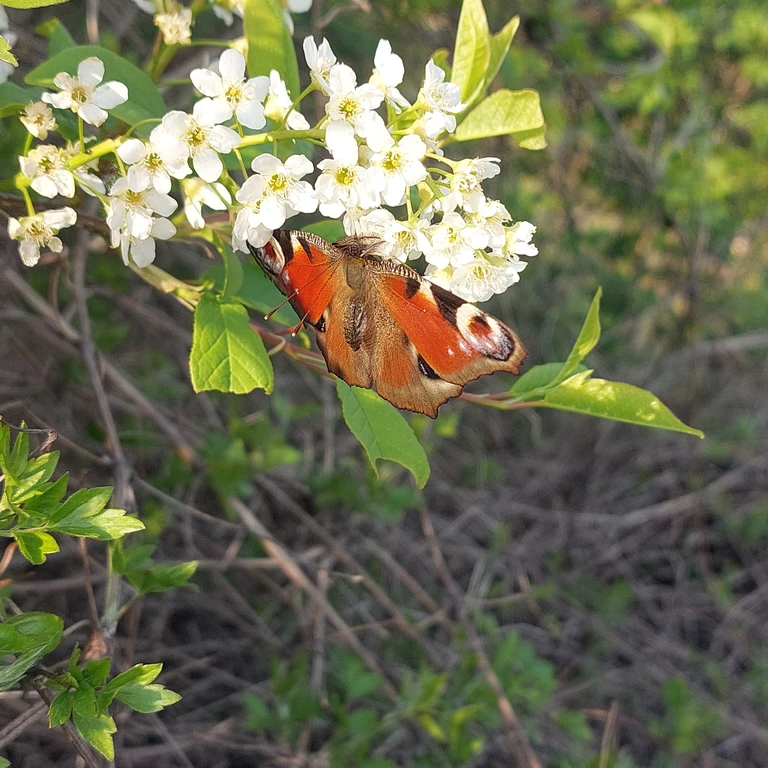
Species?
Aglais io
